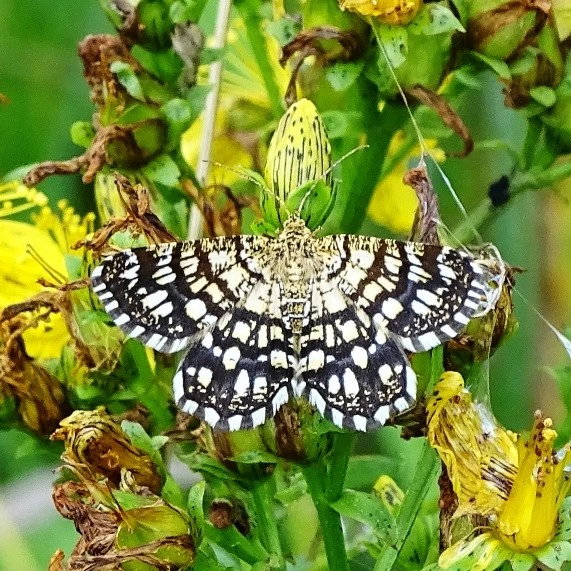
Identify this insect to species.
Chiasmia clathrata
